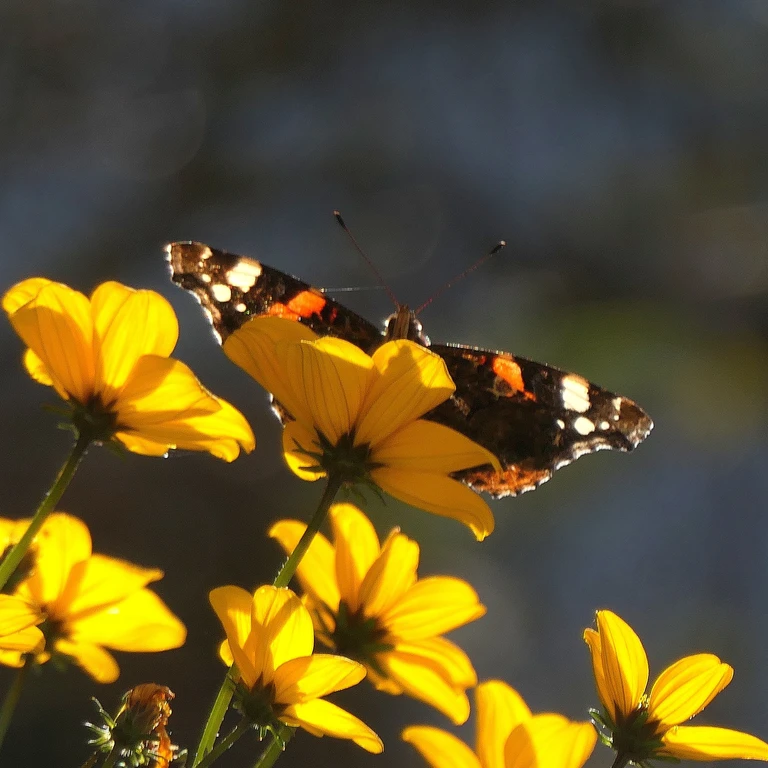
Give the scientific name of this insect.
Vanessa atalanta
